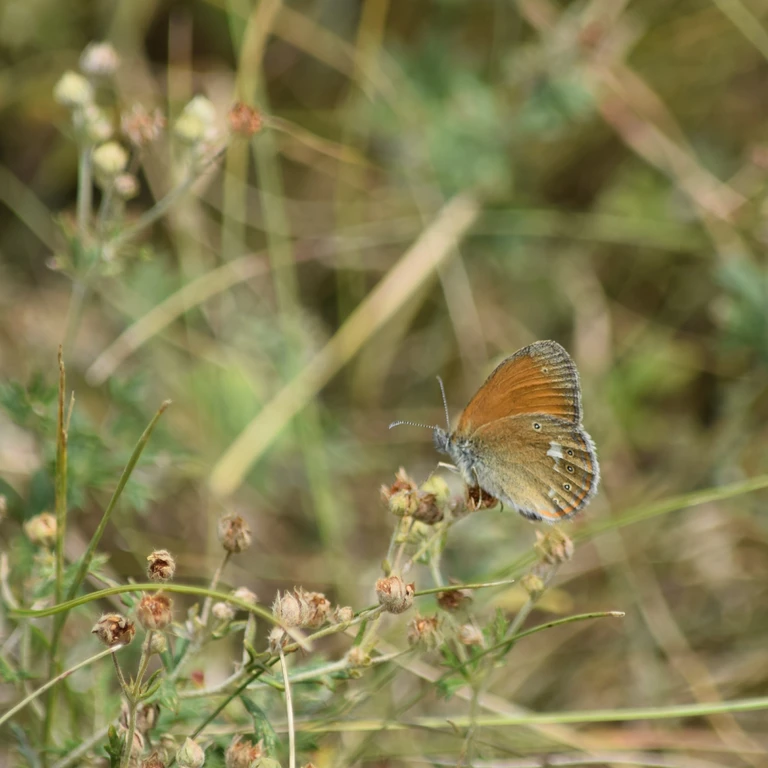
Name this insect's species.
Coenonympha glycerion (also Coenonympha iphis)
